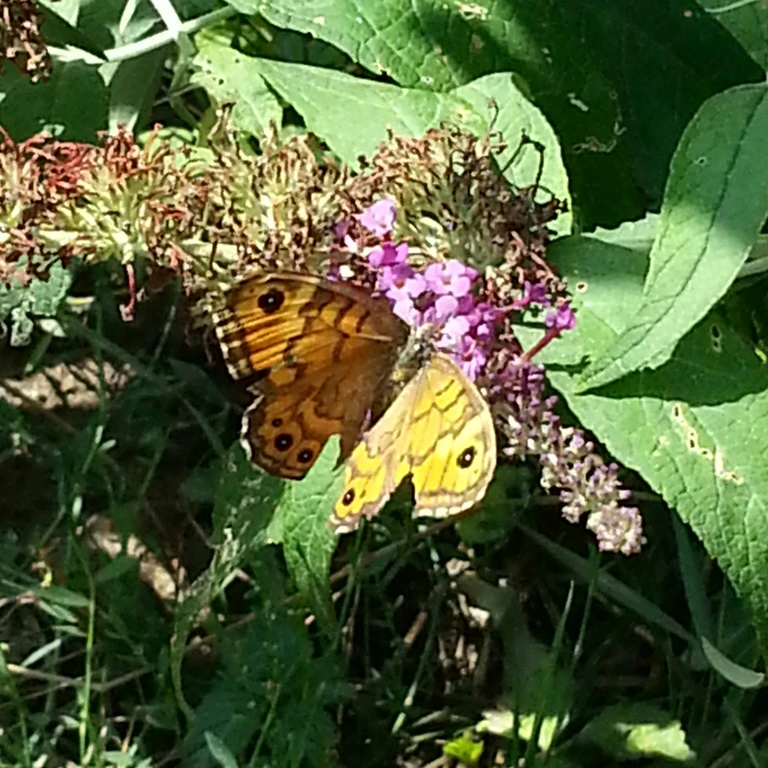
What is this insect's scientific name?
Lasiommata megera (also Pararge megera)
